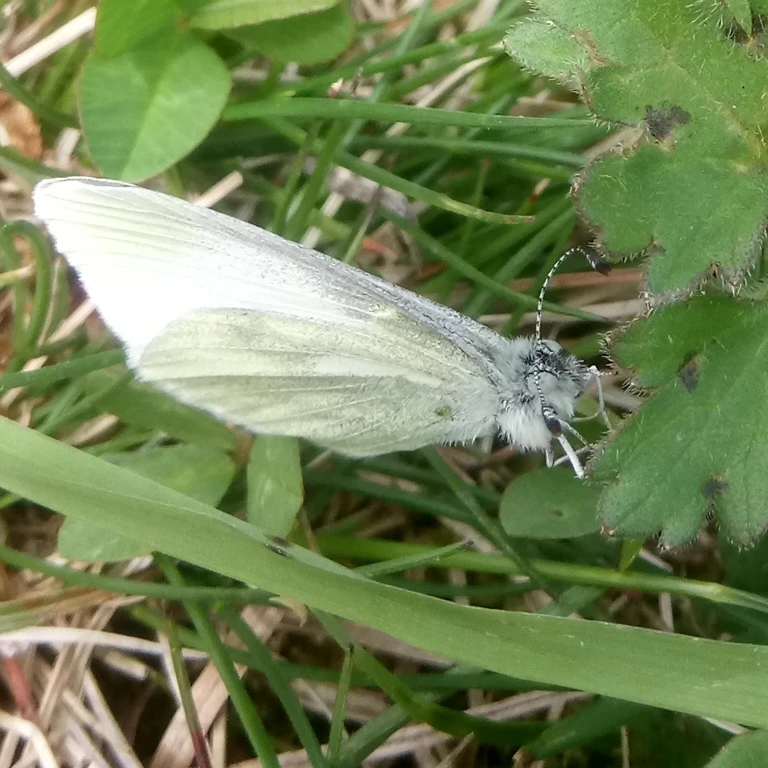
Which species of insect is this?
Leptidea sinapis/juvernica
